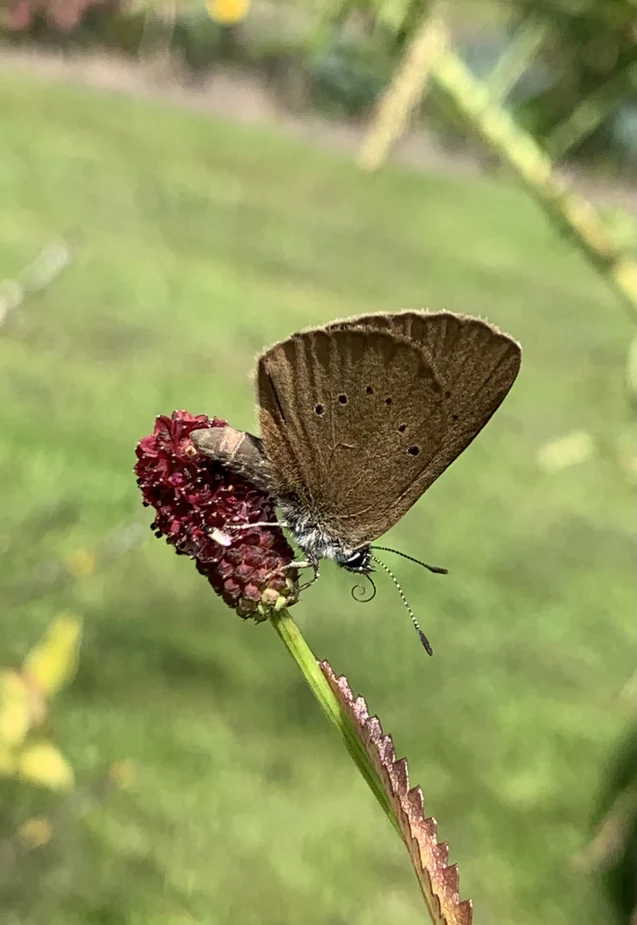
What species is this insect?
Phengaris nausithous (also Maculinea nausithous)
